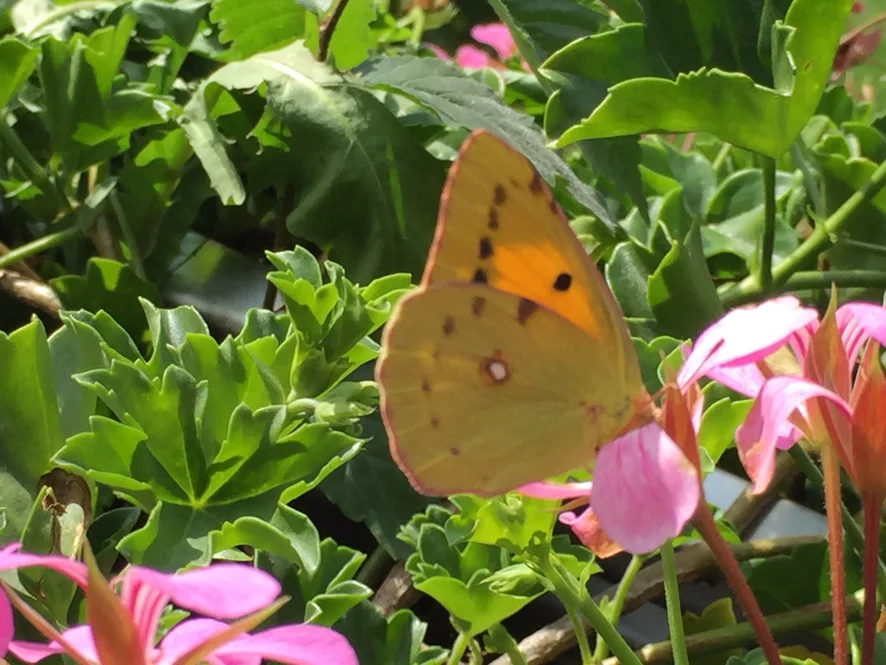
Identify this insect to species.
Colias croceus
